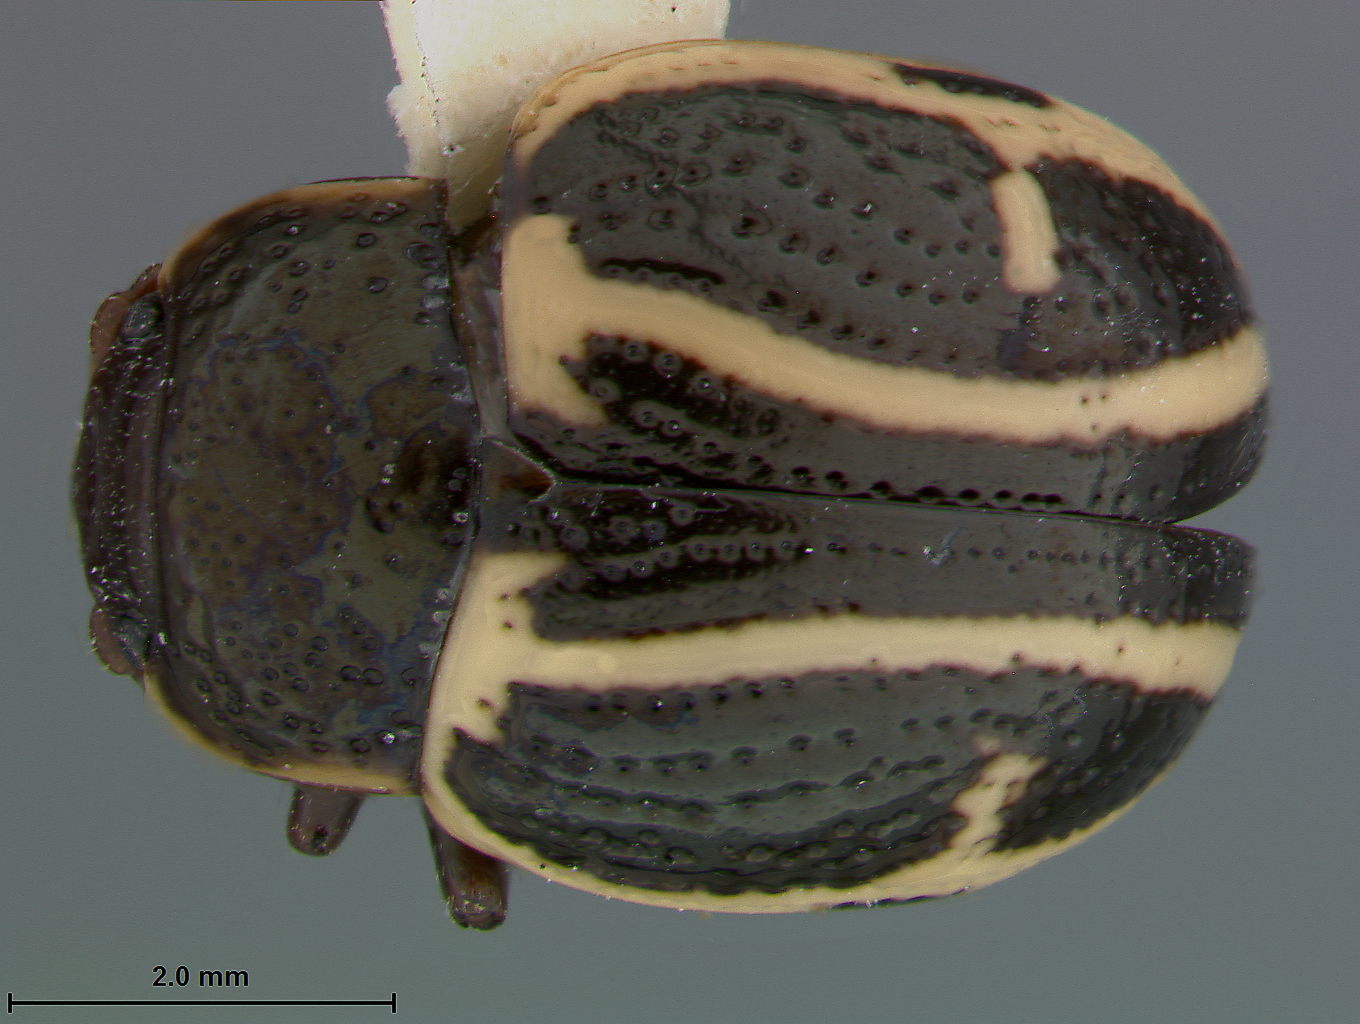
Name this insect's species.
Calligrapha androwi
